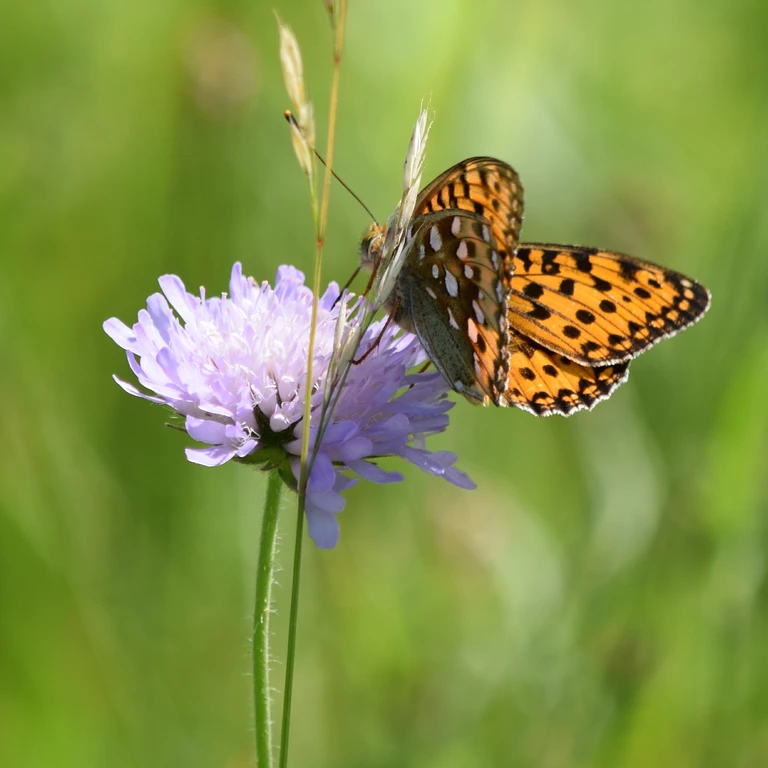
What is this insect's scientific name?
Speyeria aglaja
